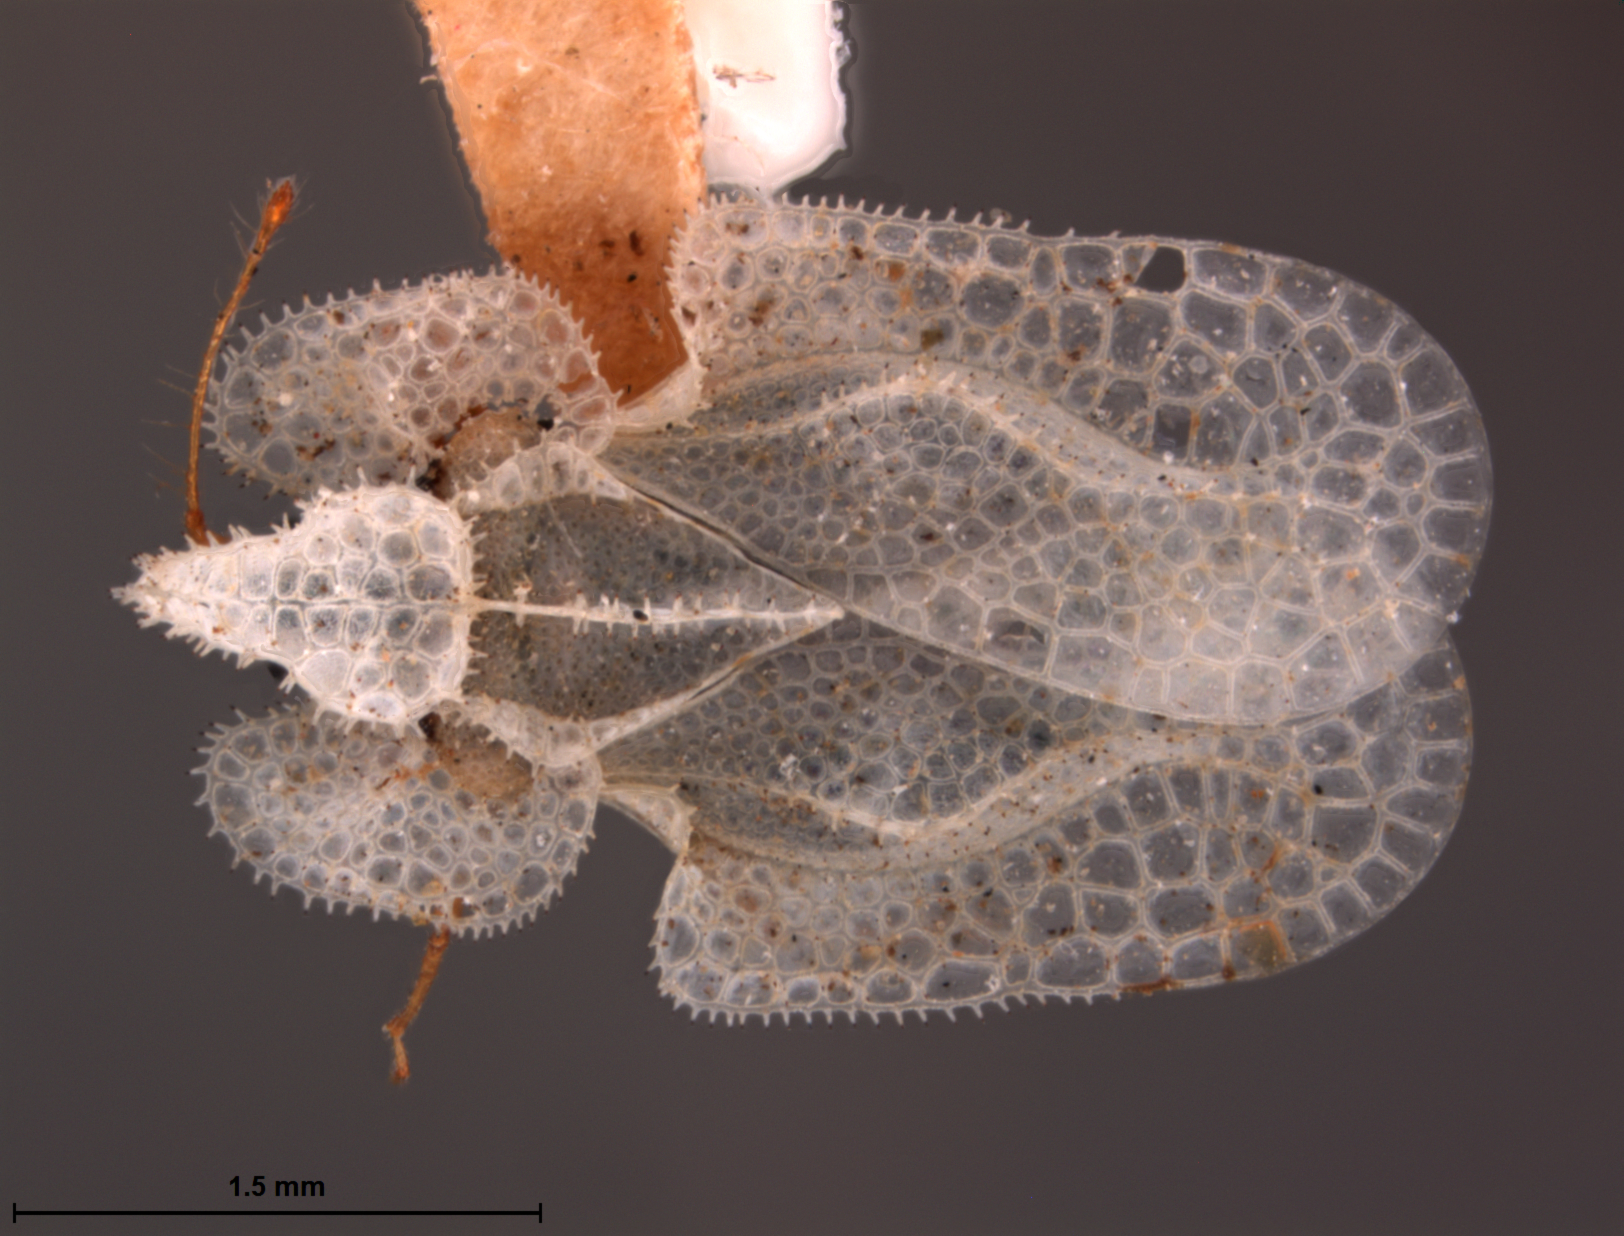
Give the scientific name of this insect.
Corythuca pura
